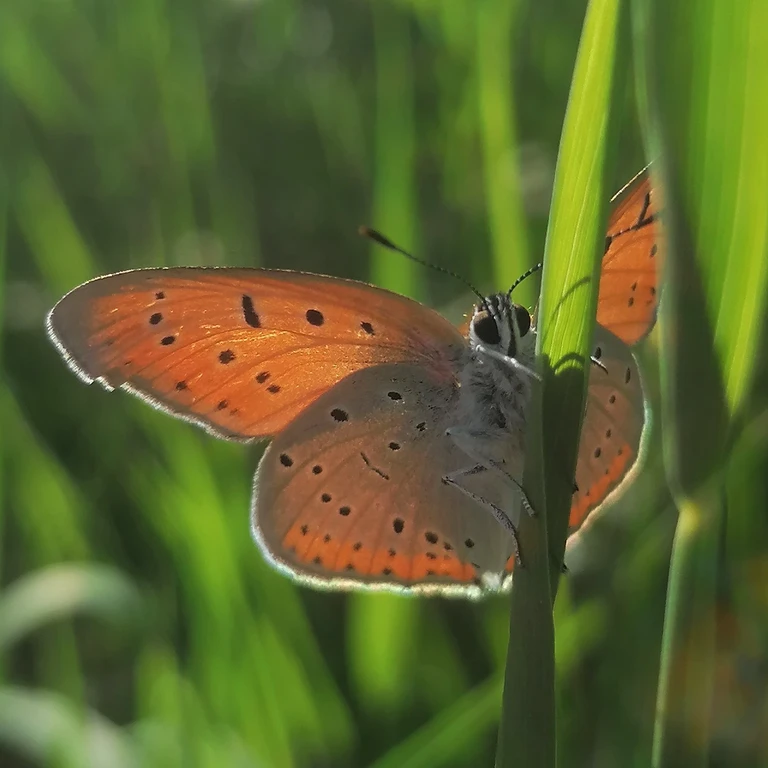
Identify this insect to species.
Lycaena dispar
